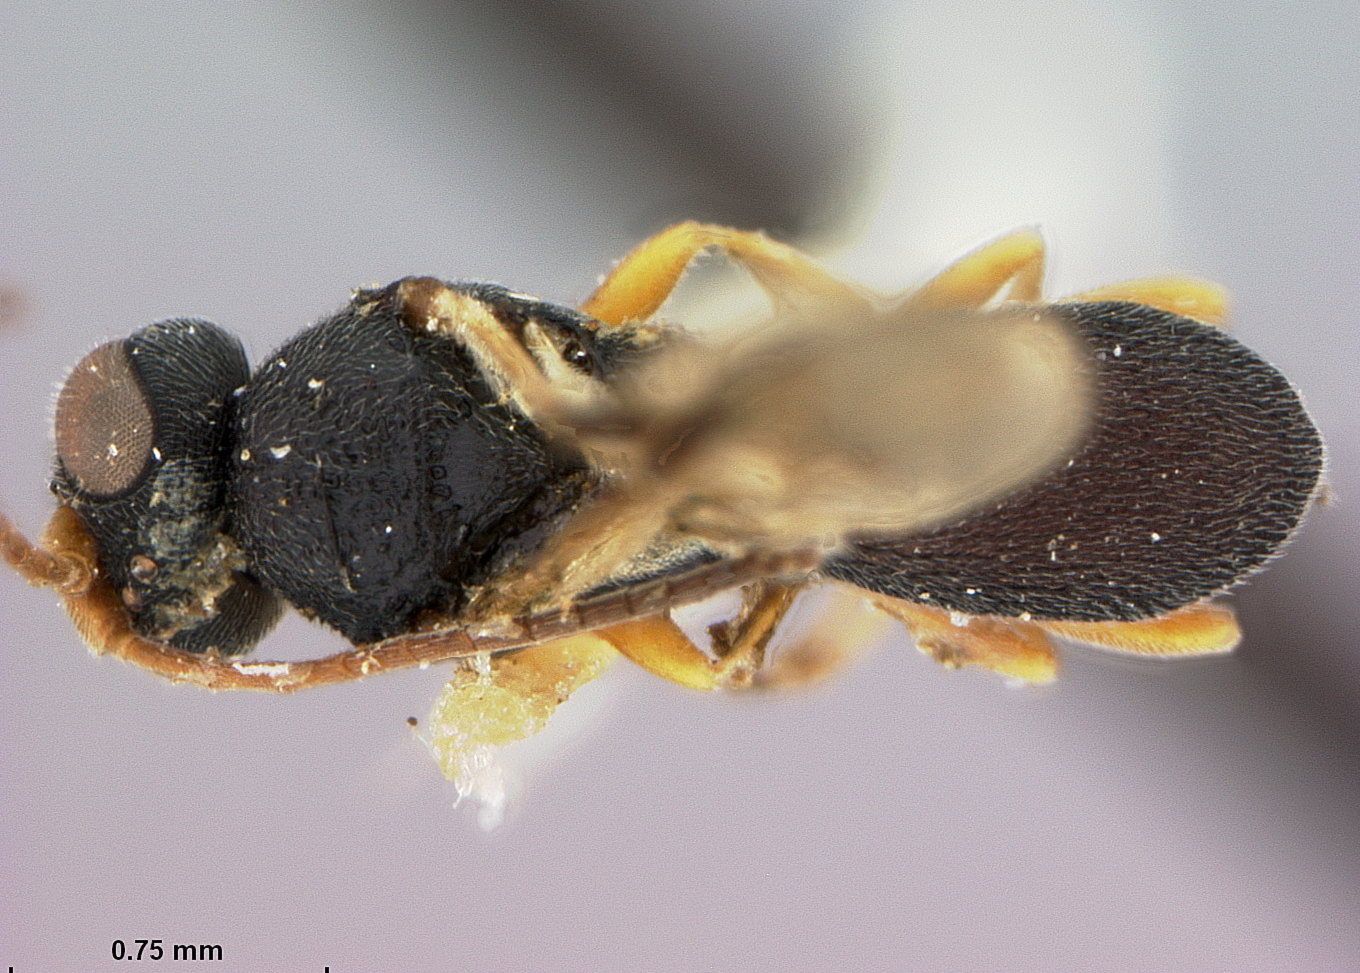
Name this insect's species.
Chelonus cephelanthi
